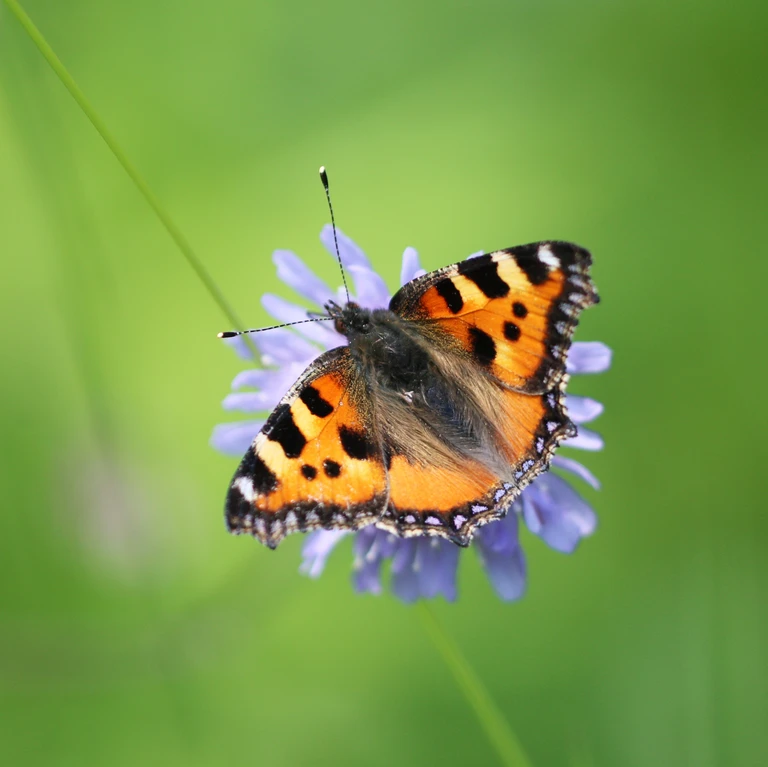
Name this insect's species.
Aglais urticae
